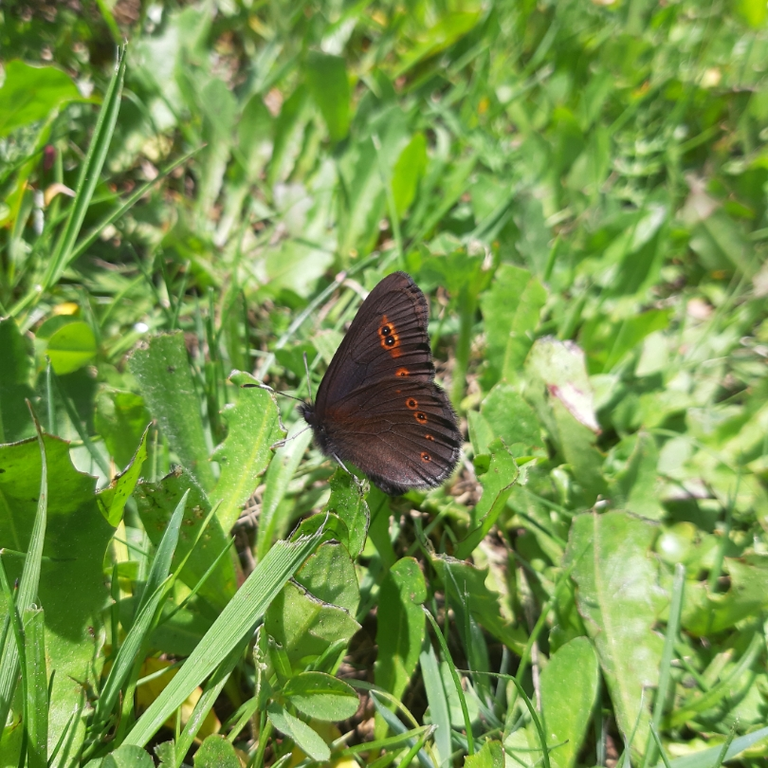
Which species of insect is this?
Erebia medusa
